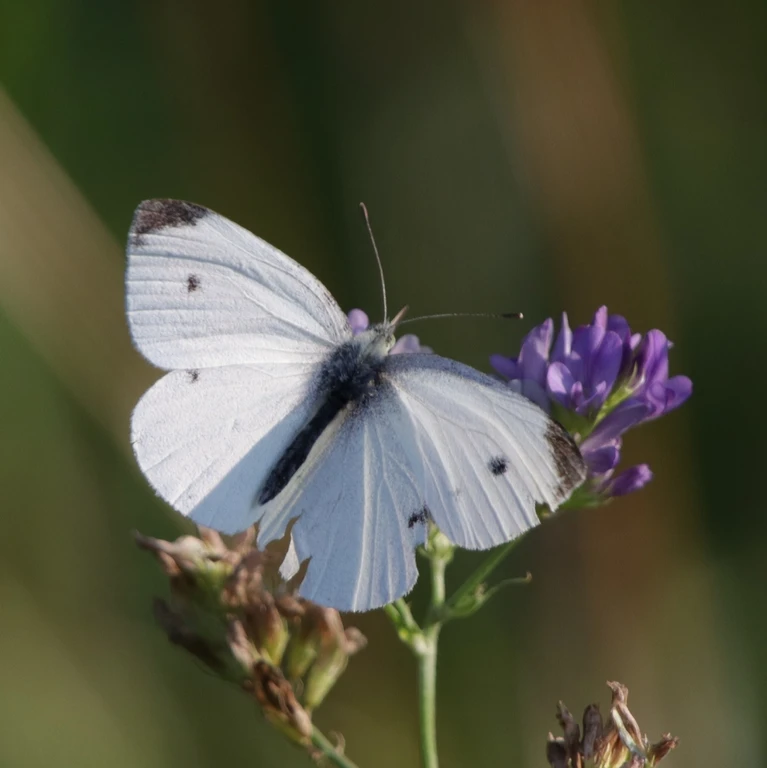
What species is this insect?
Pieris rapae
